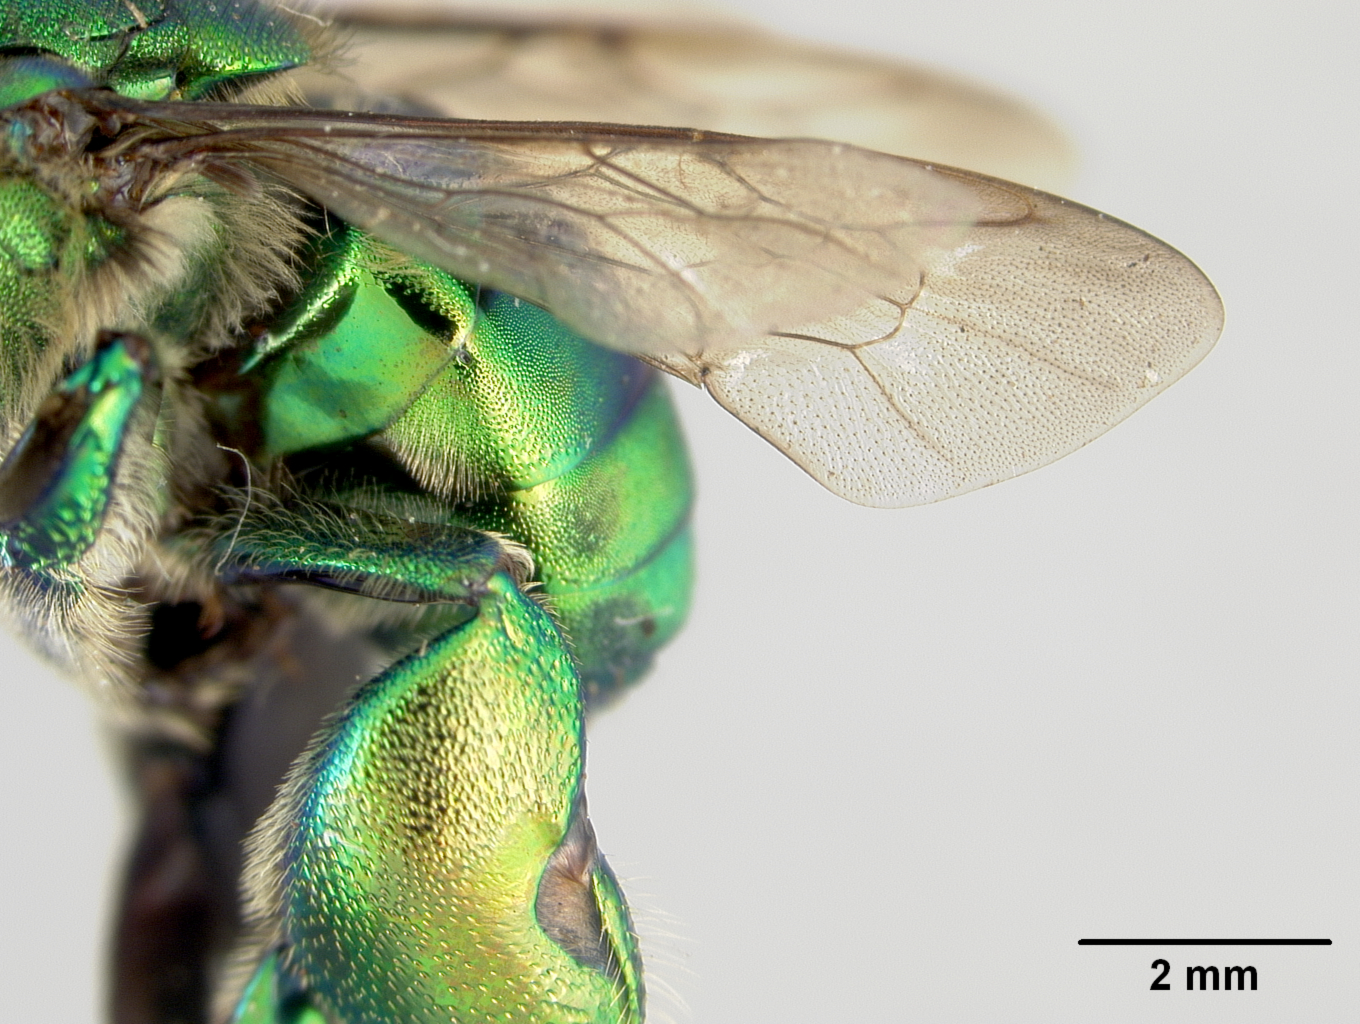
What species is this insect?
Euglossa magnipes
